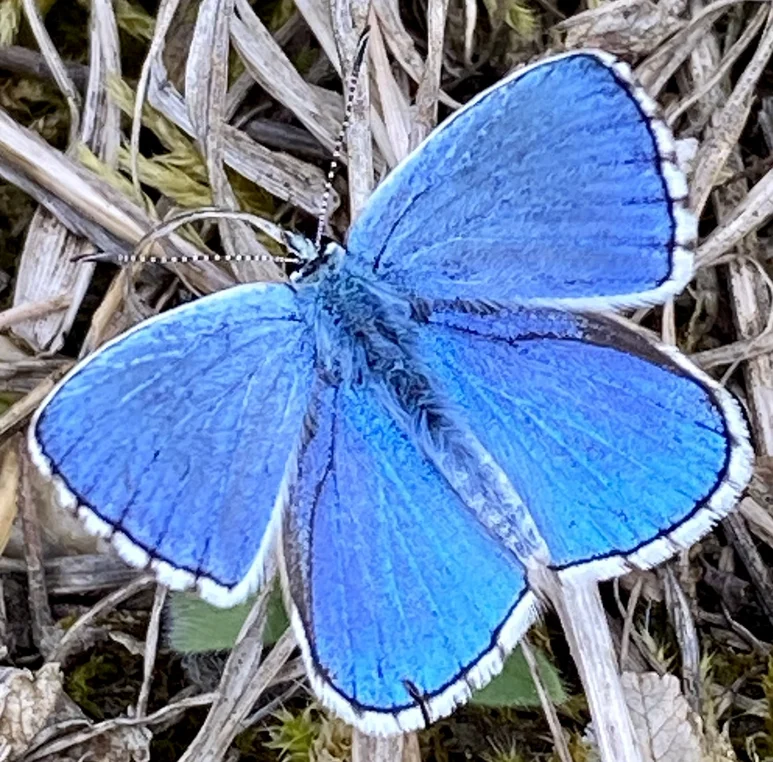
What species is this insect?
Lysandra bellargus
